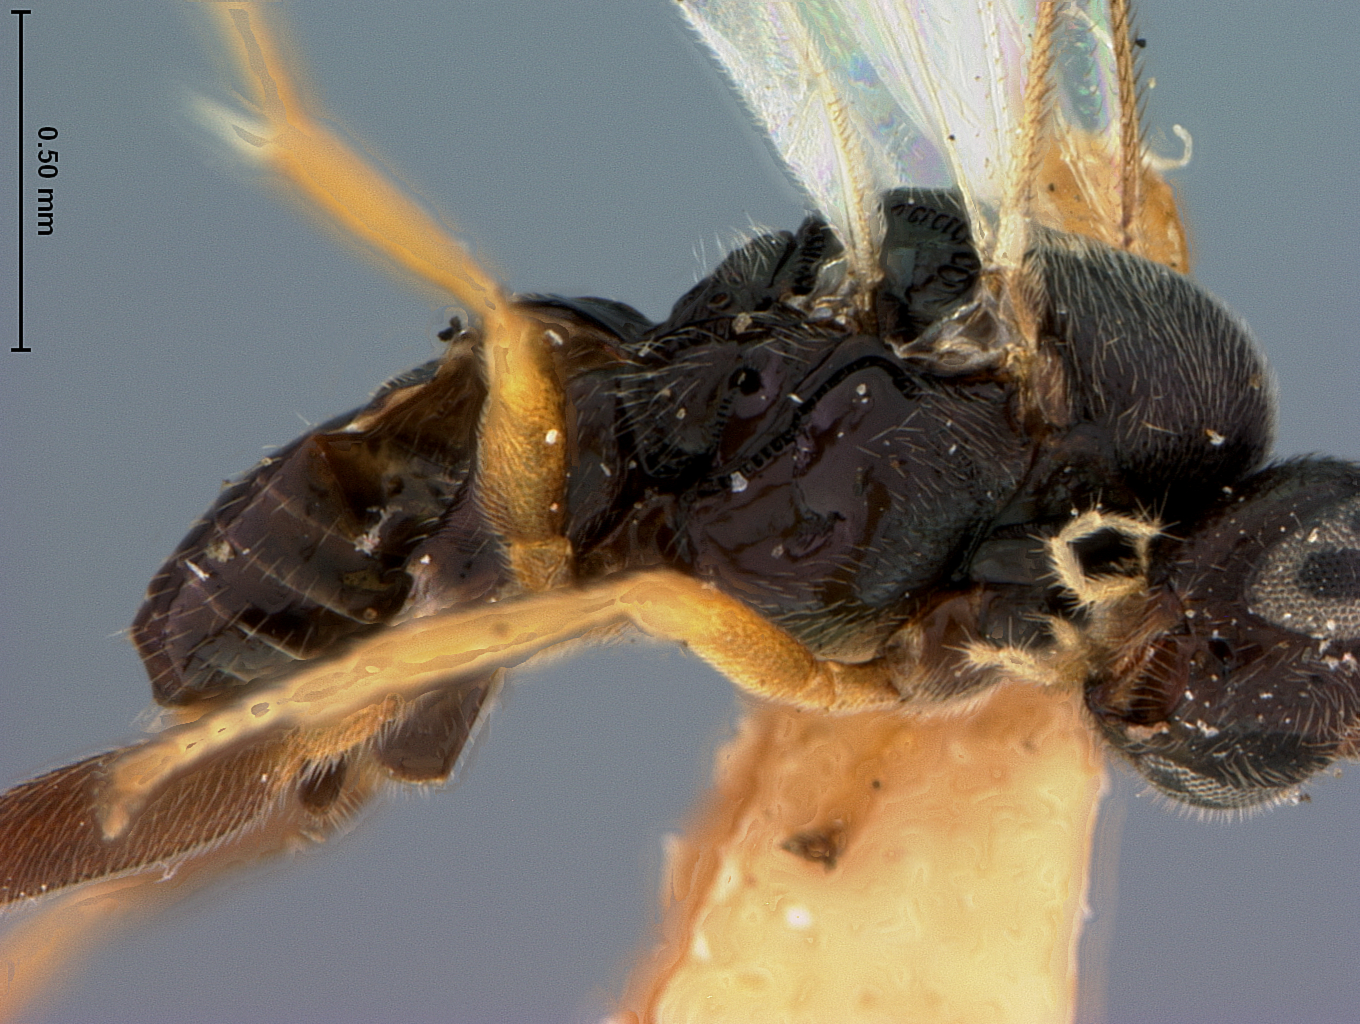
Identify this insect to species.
Apanteles anisotae
